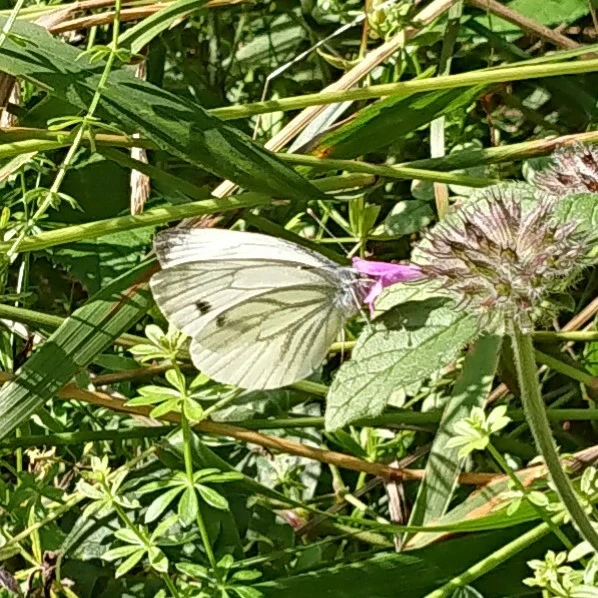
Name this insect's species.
Pieris napi
